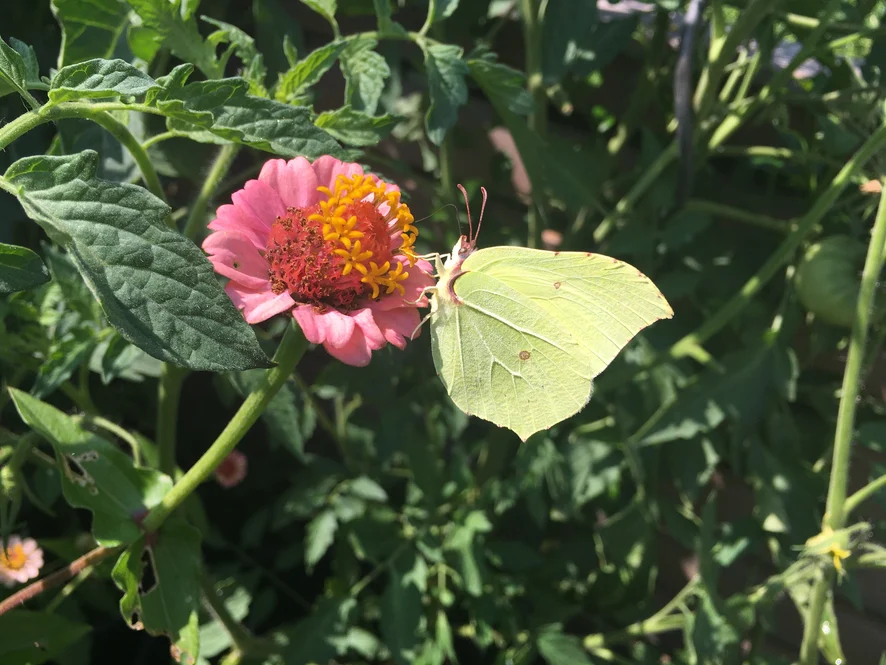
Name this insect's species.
Gonepteryx rhamni
